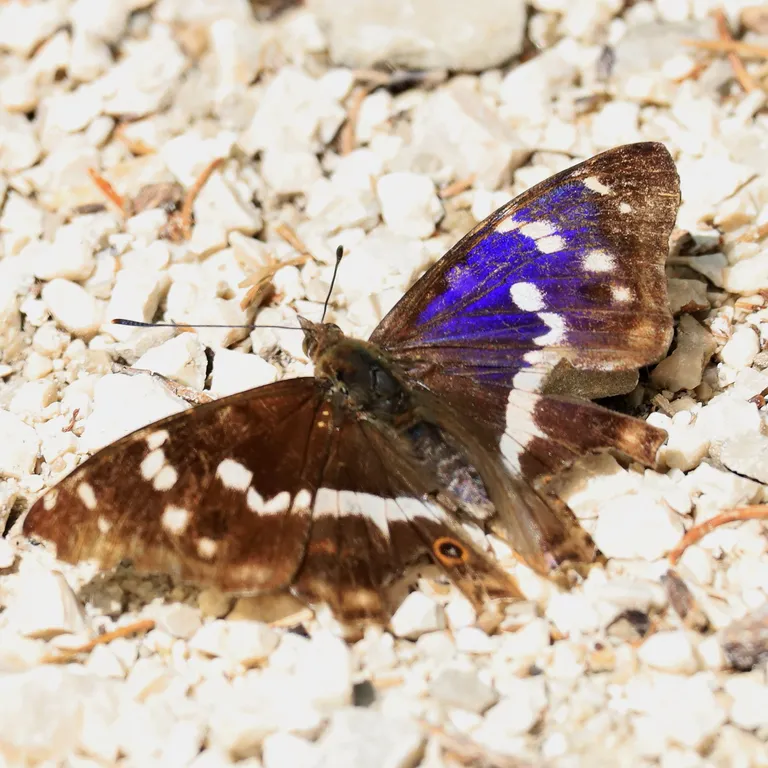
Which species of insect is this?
Apatura iris
